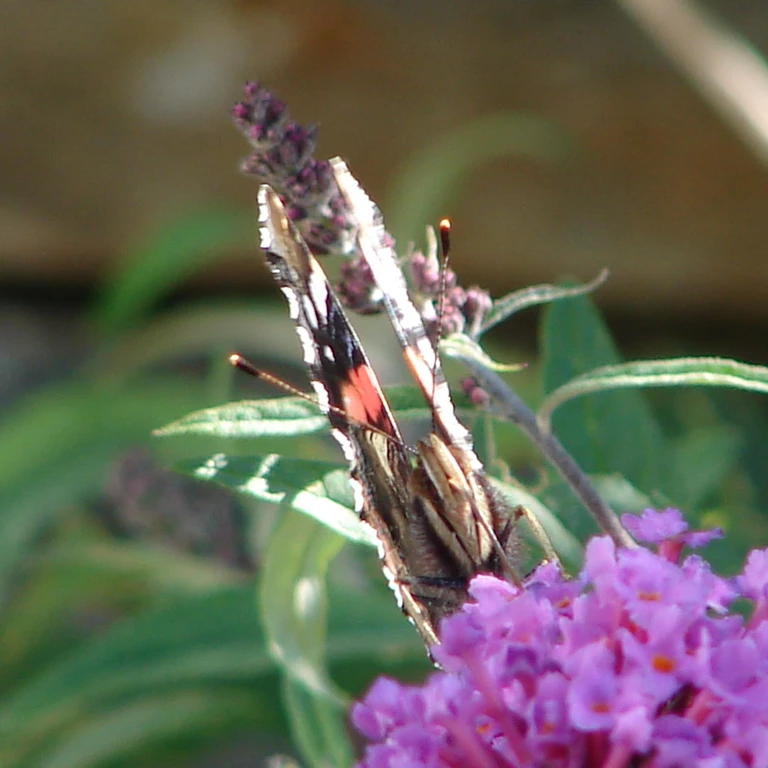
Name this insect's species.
Vanessa atalanta
